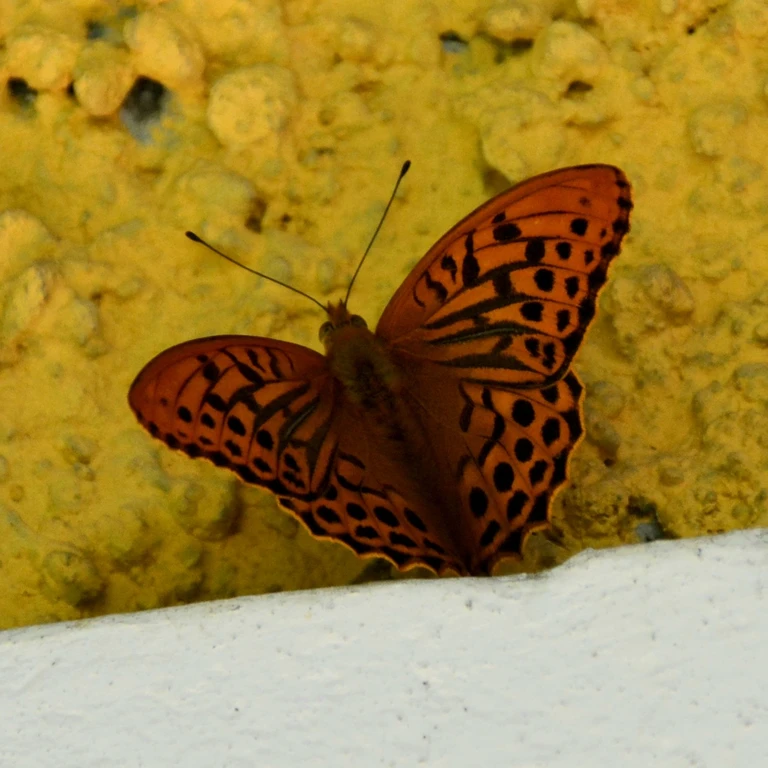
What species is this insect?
Argynnis paphia
